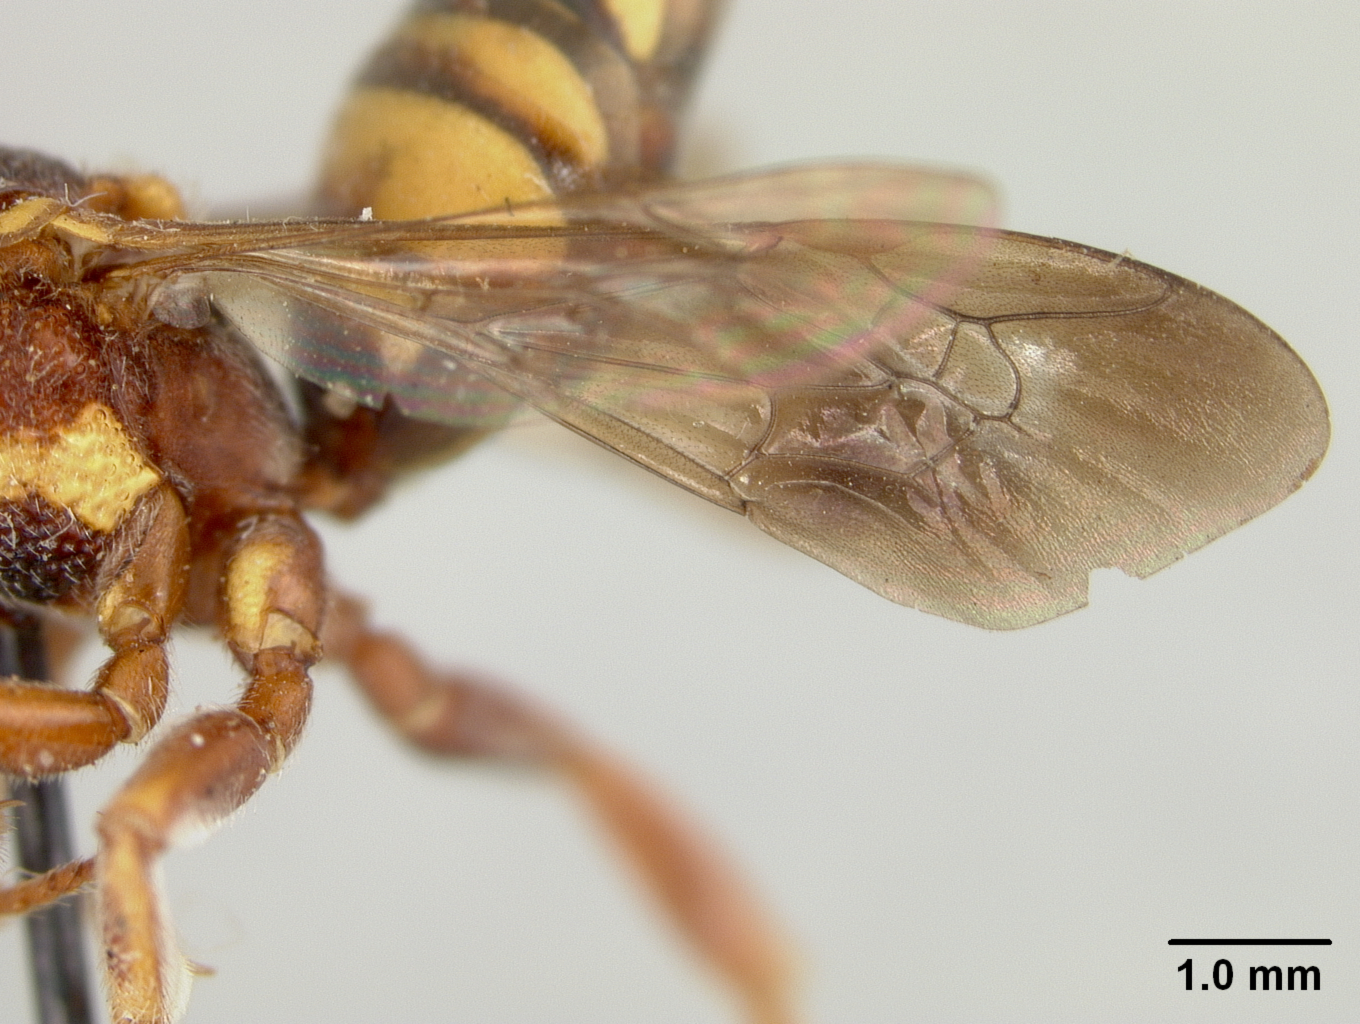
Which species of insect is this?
Nomada lamarensis
